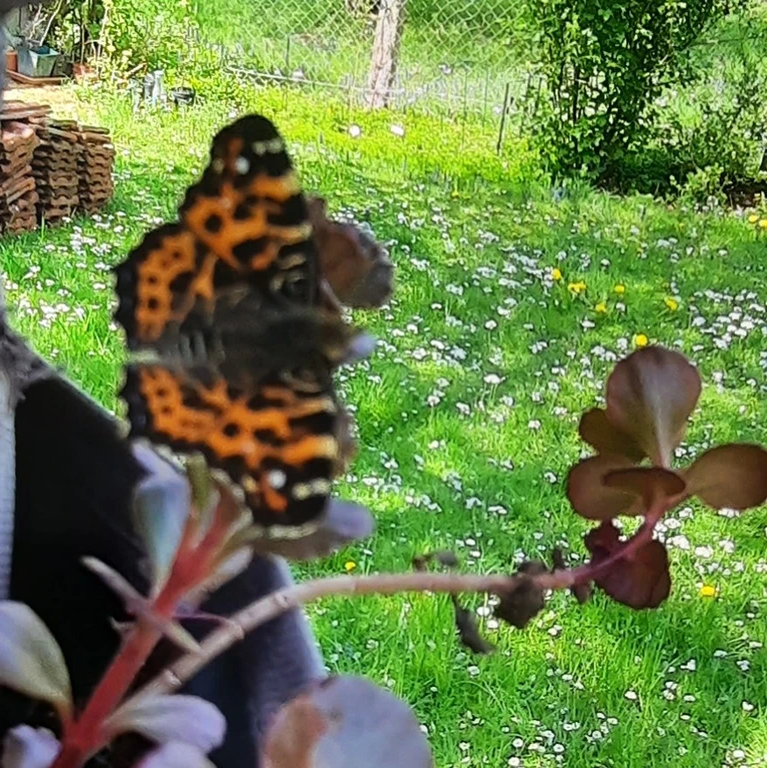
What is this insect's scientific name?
Araschnia levana
